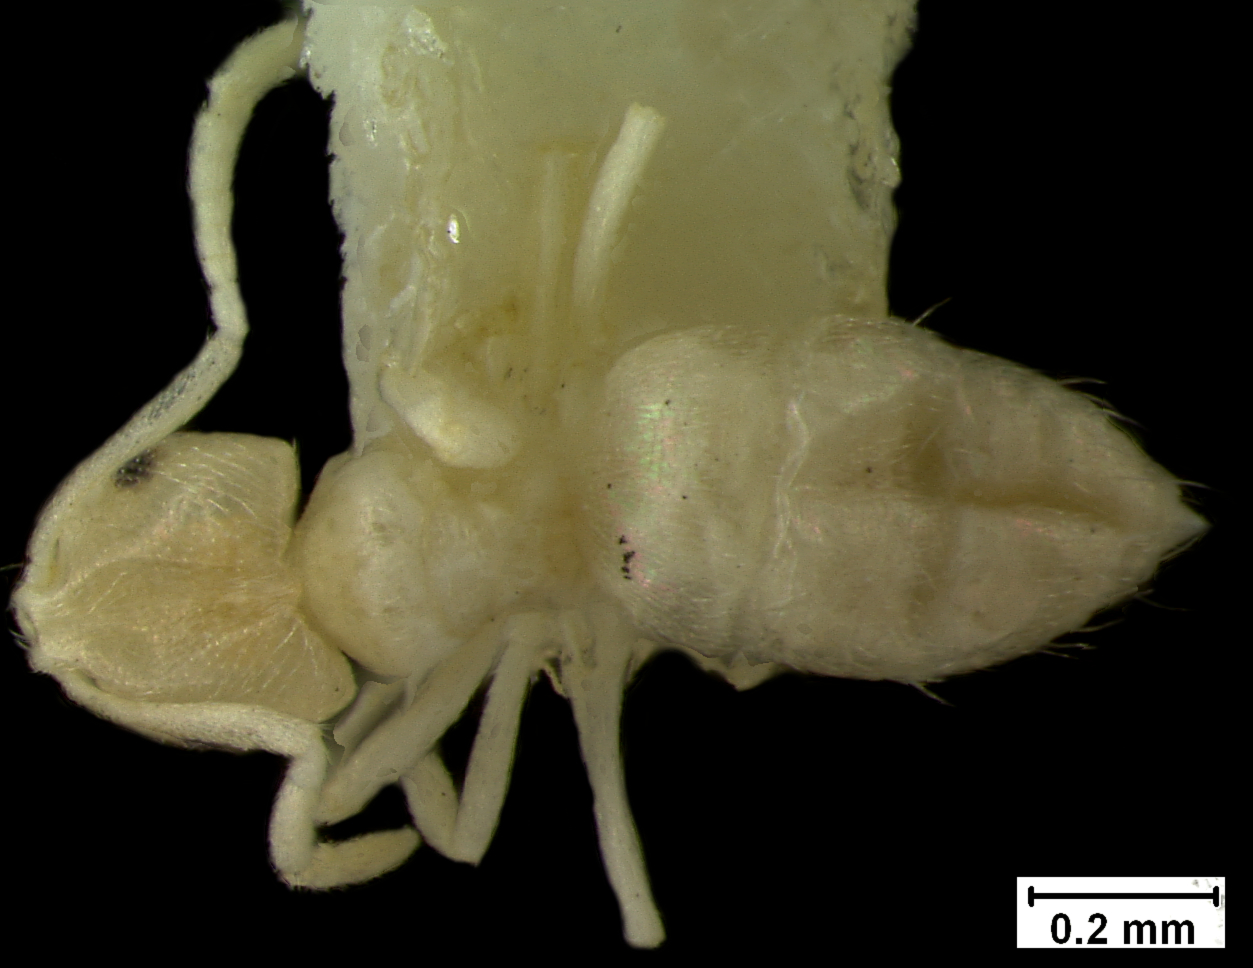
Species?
Brachymyrmex depilis
